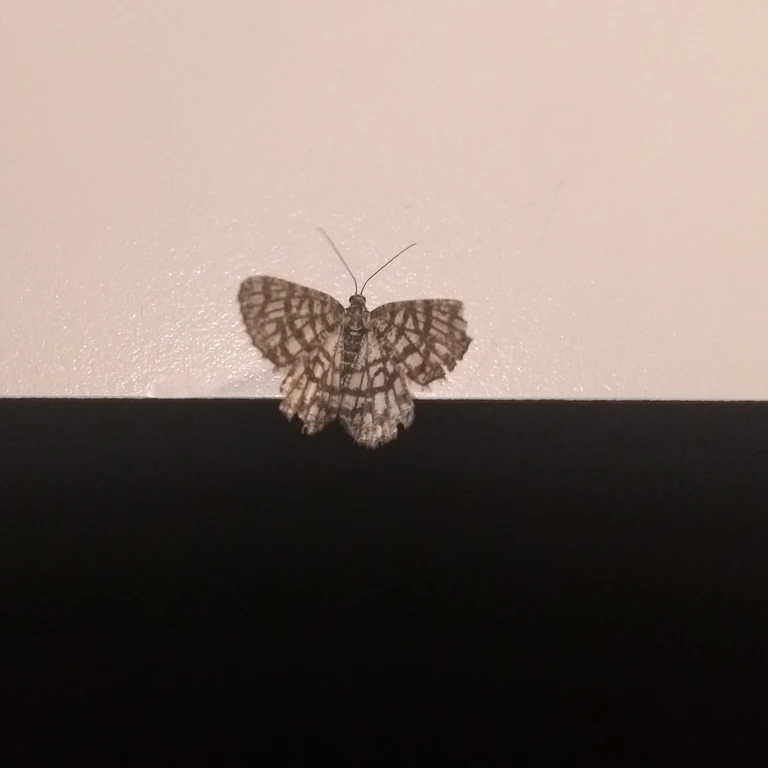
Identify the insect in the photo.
Chiasmia clathrata
